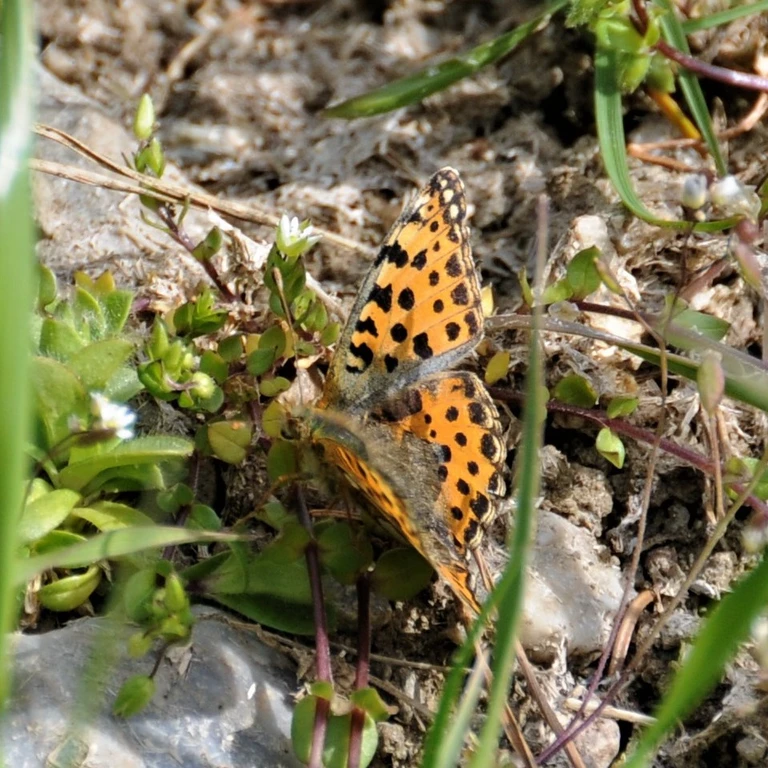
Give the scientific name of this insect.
Issoria lathonia
